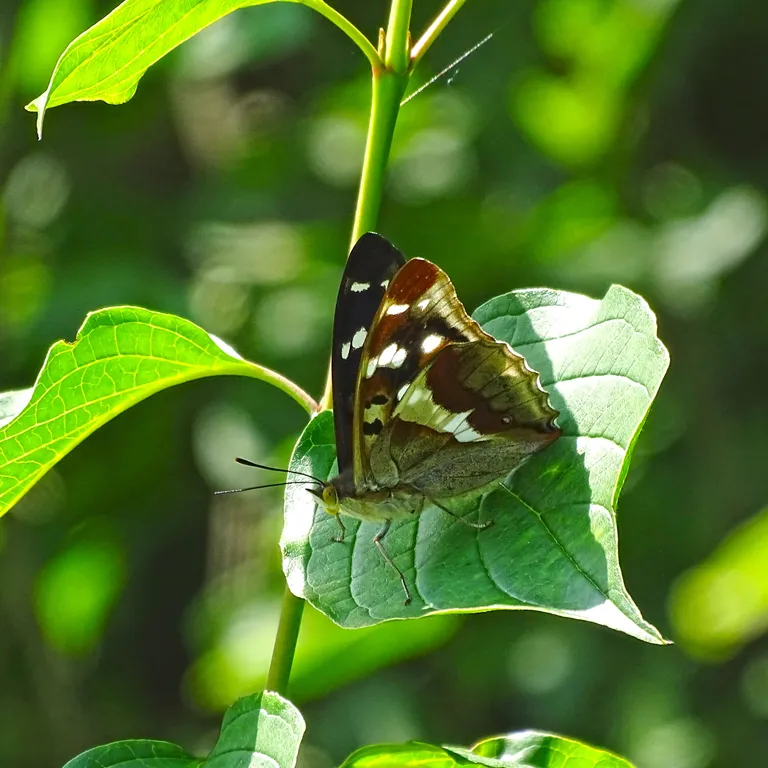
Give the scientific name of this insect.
Apatura iris
